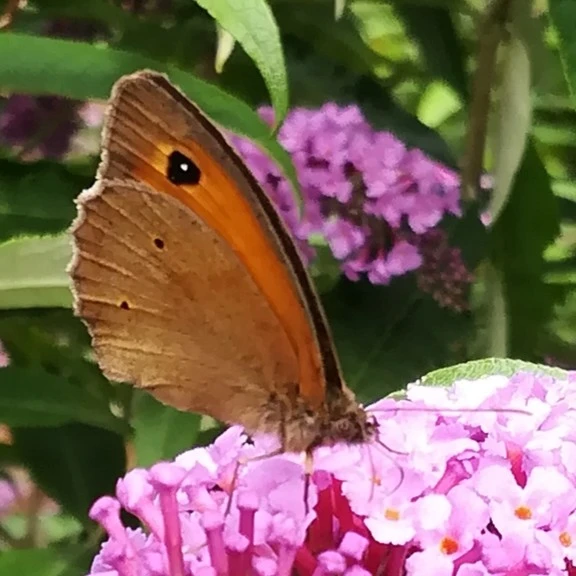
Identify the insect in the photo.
Maniola jurtina
